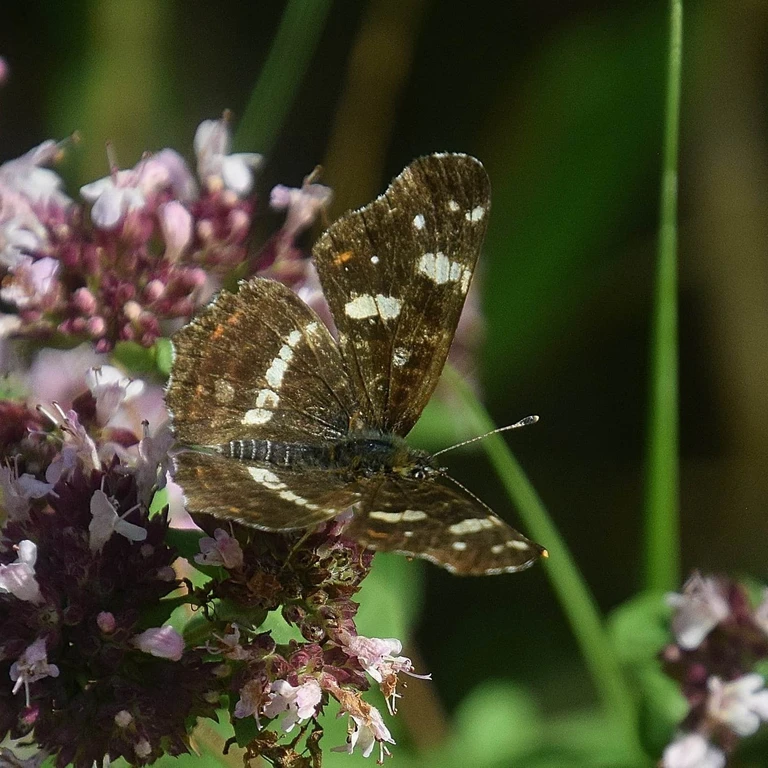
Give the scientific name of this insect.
Araschnia levana
